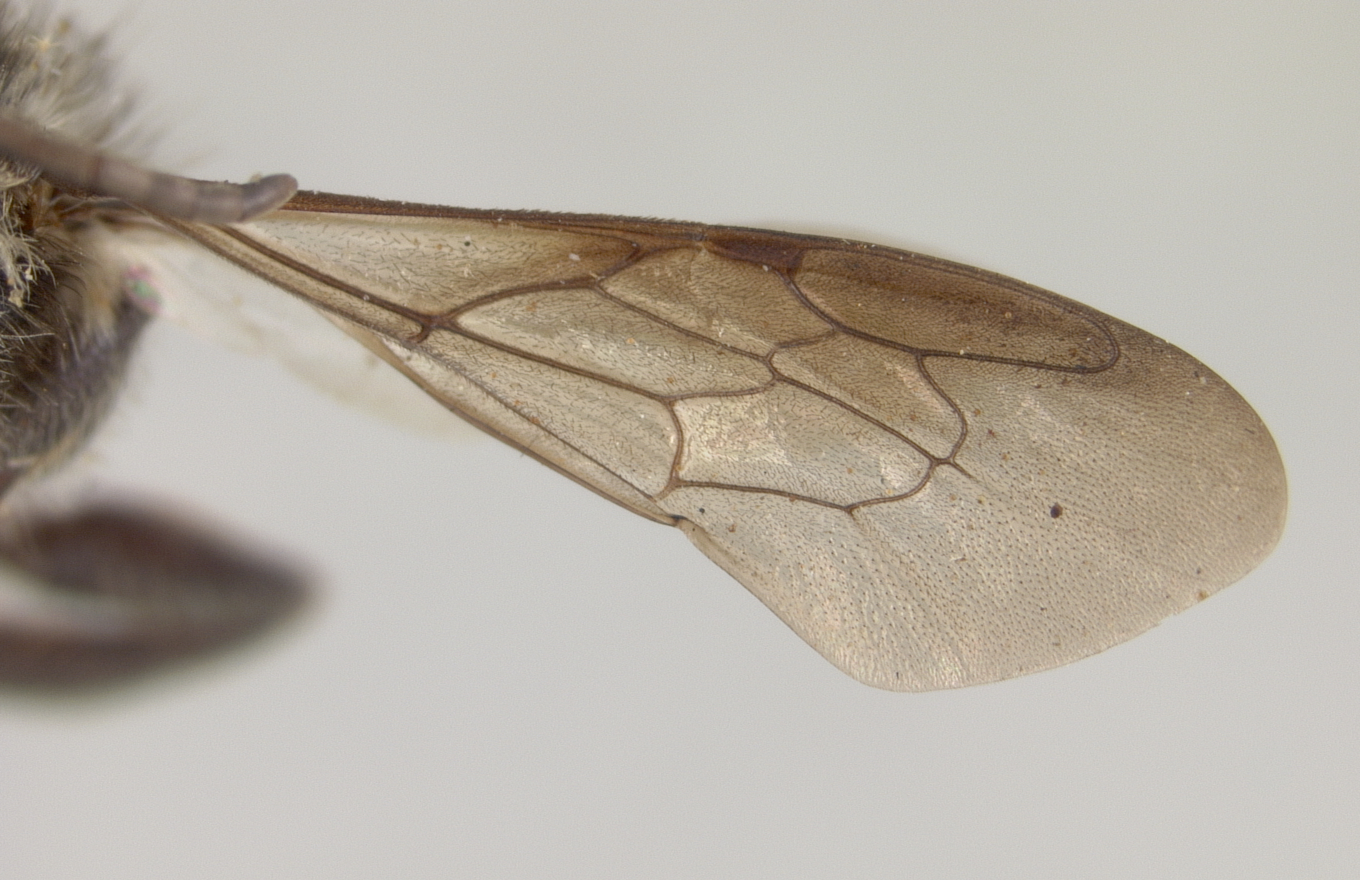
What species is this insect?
Megachile nigromixta
